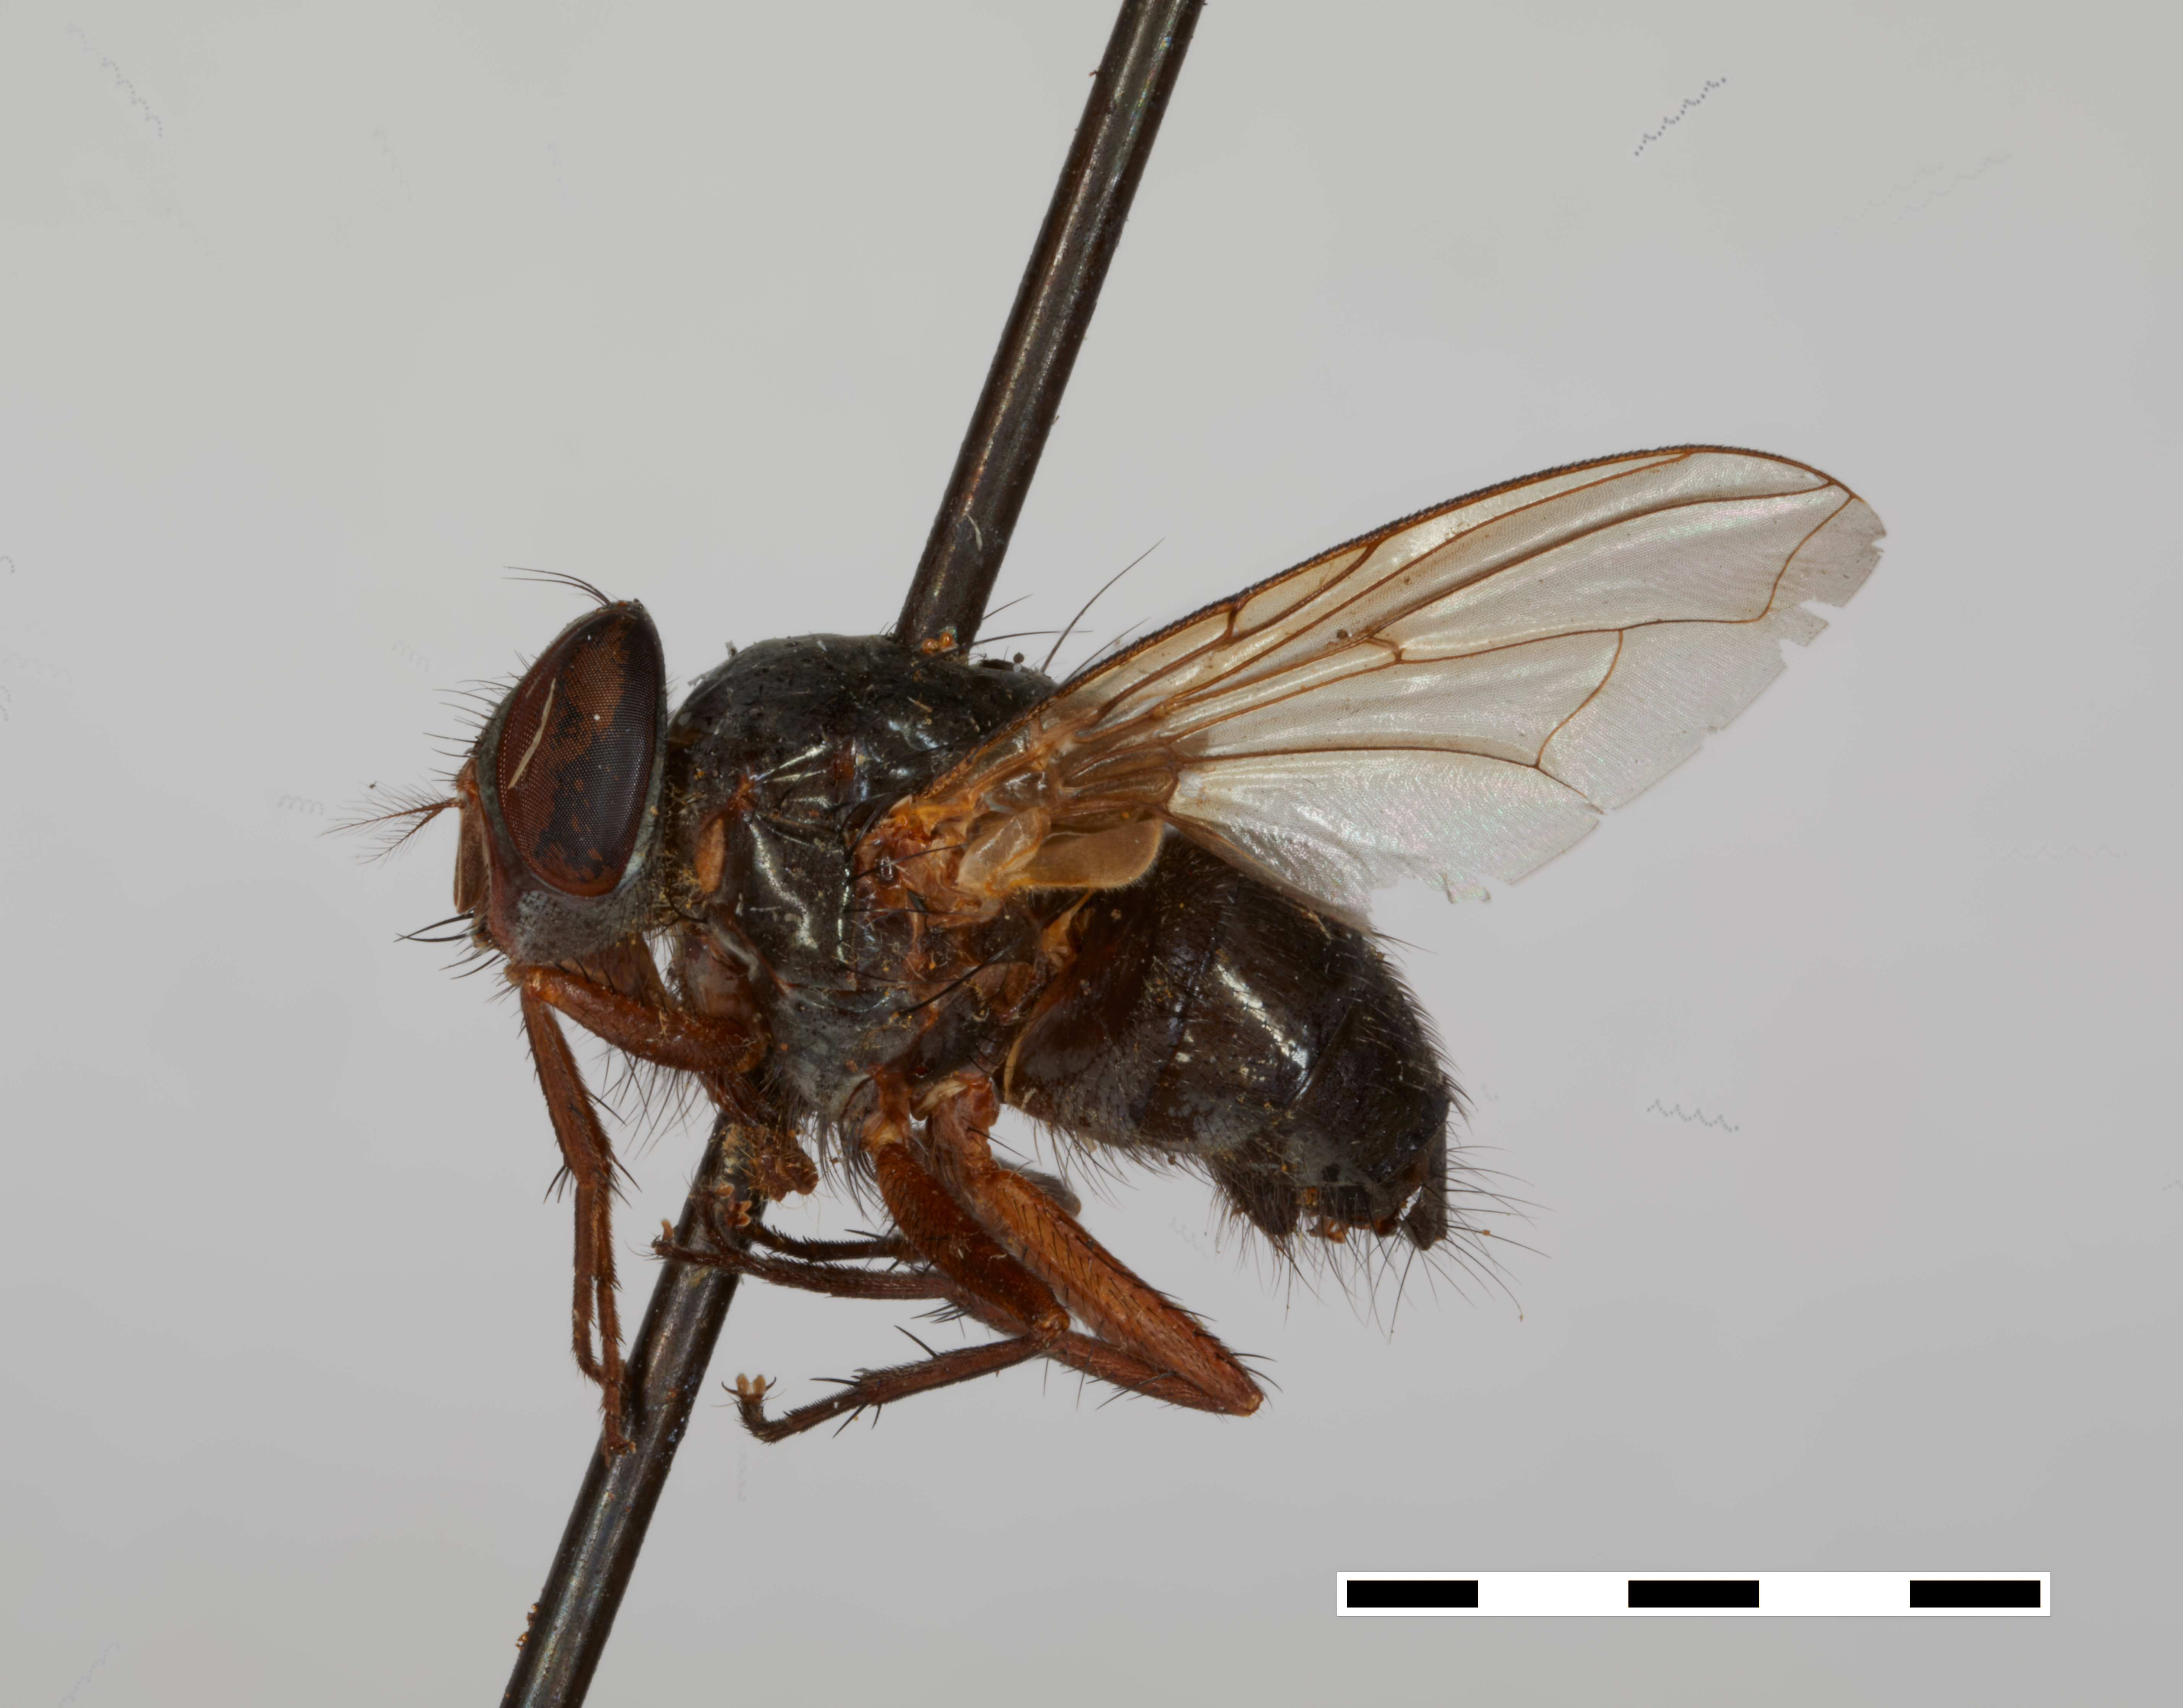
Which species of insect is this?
Phaenicia problematica (also Lucilia problematica)
